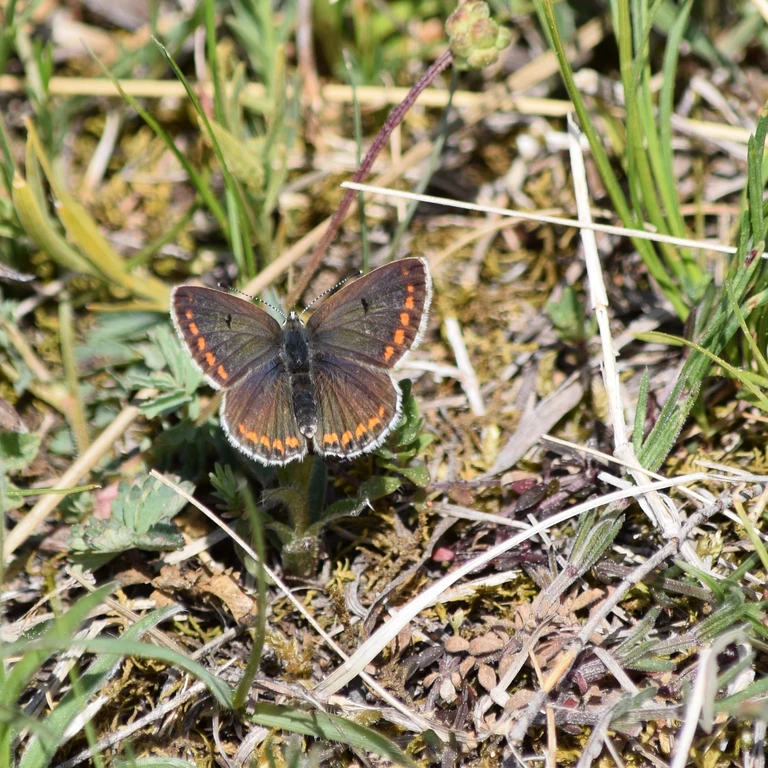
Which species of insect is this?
Aricia agestis/artaxerxes
